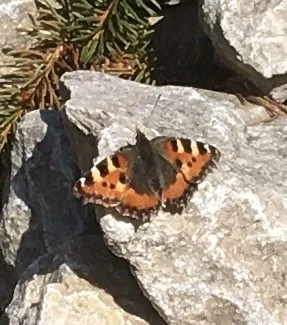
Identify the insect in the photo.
Aglais urticae
